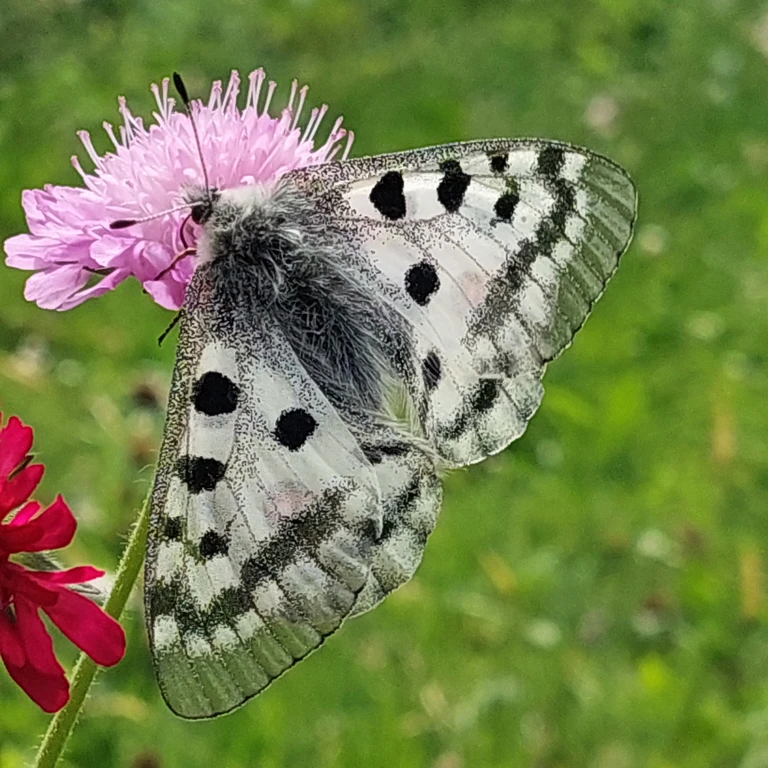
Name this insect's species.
Parnassius apollo
